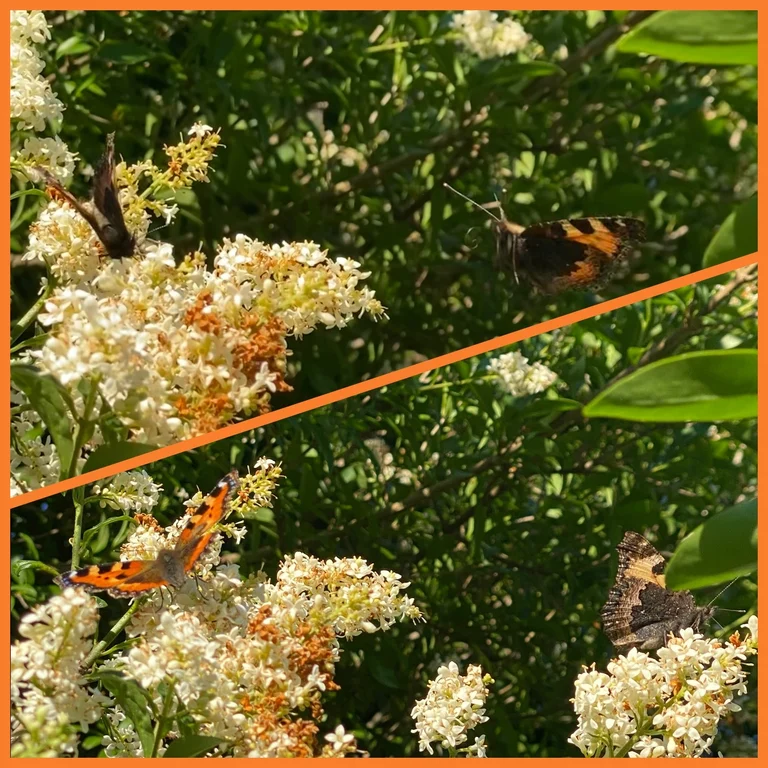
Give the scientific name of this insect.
Aglais urticae
